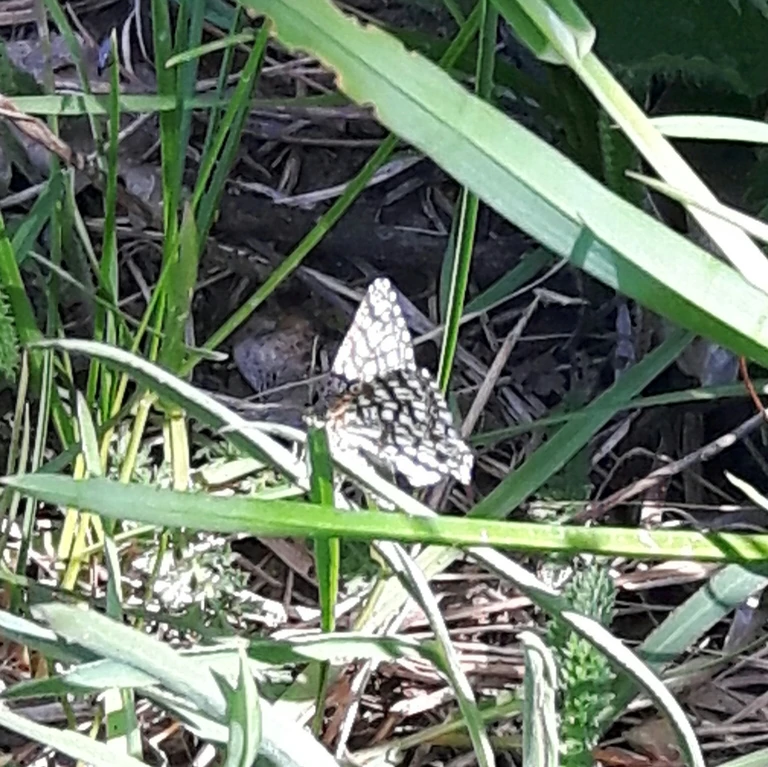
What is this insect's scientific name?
Chiasmia clathrata
